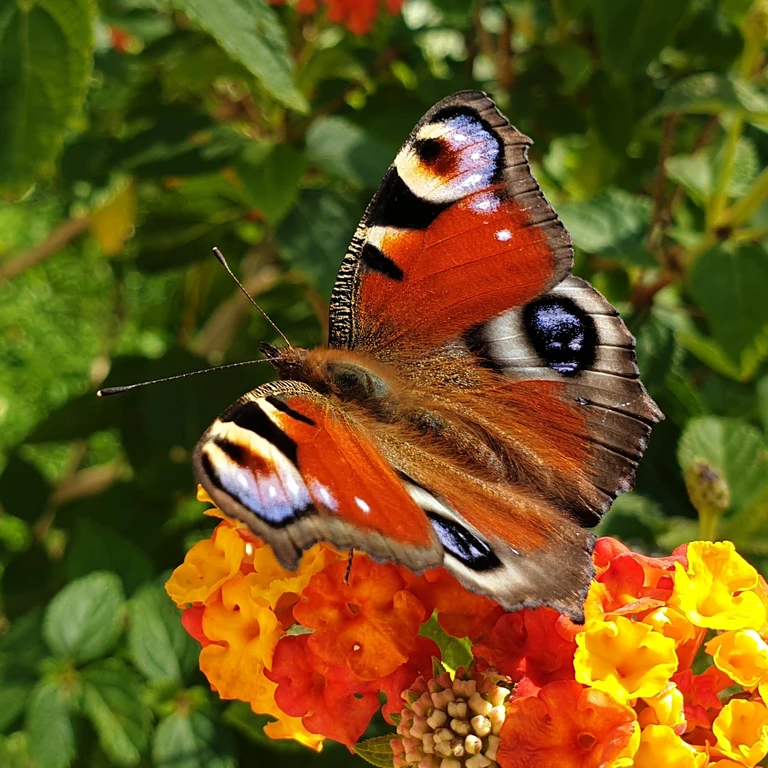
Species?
Aglais io
